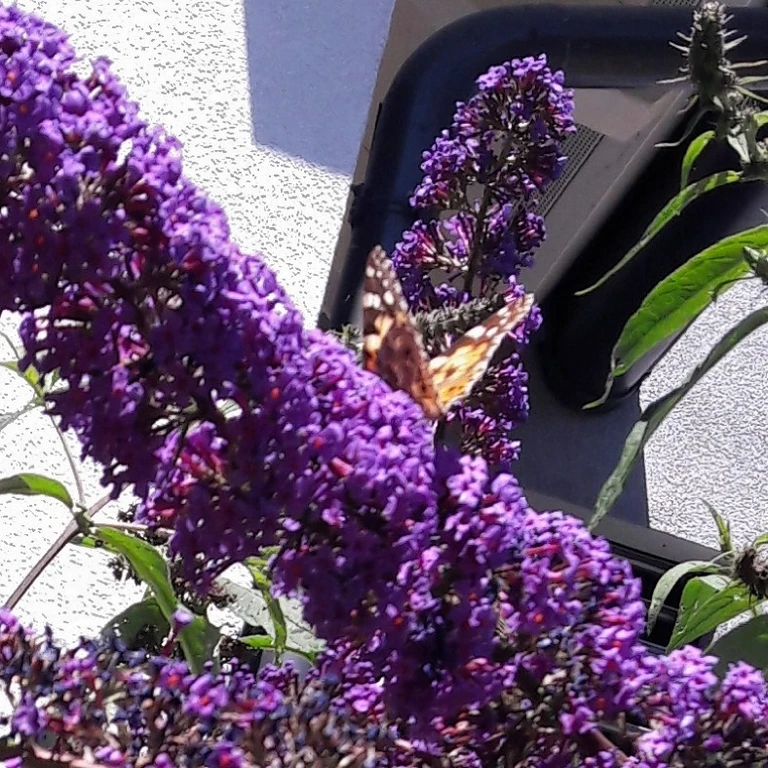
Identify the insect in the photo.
Vanessa cardui
